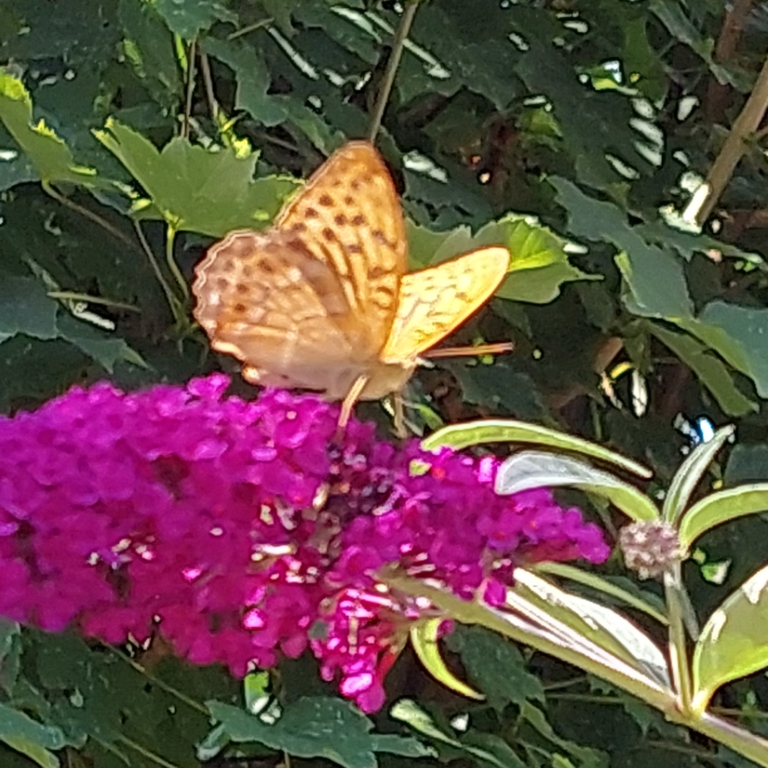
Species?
Argynnis paphia
